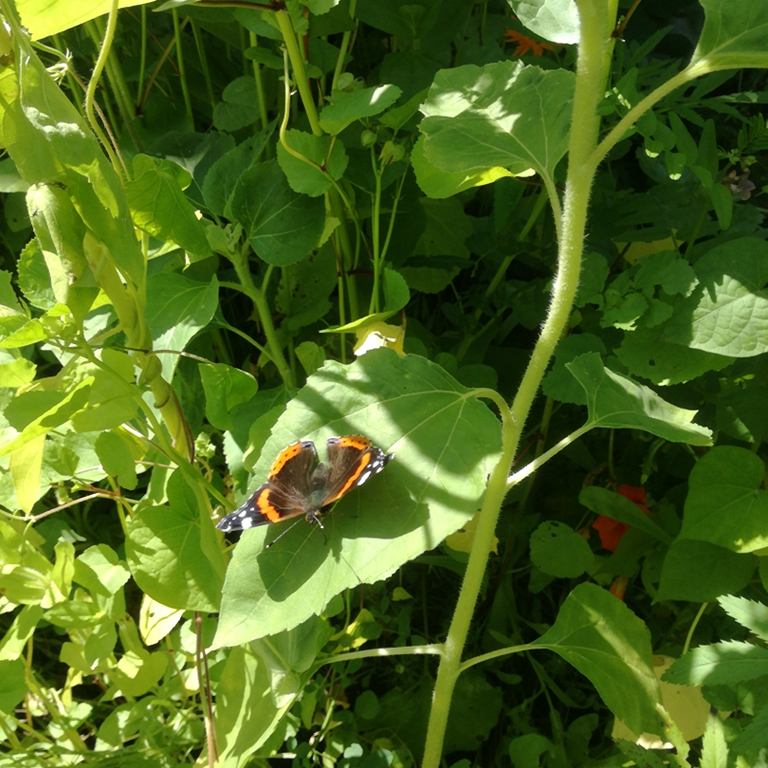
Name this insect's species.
Vanessa atalanta
